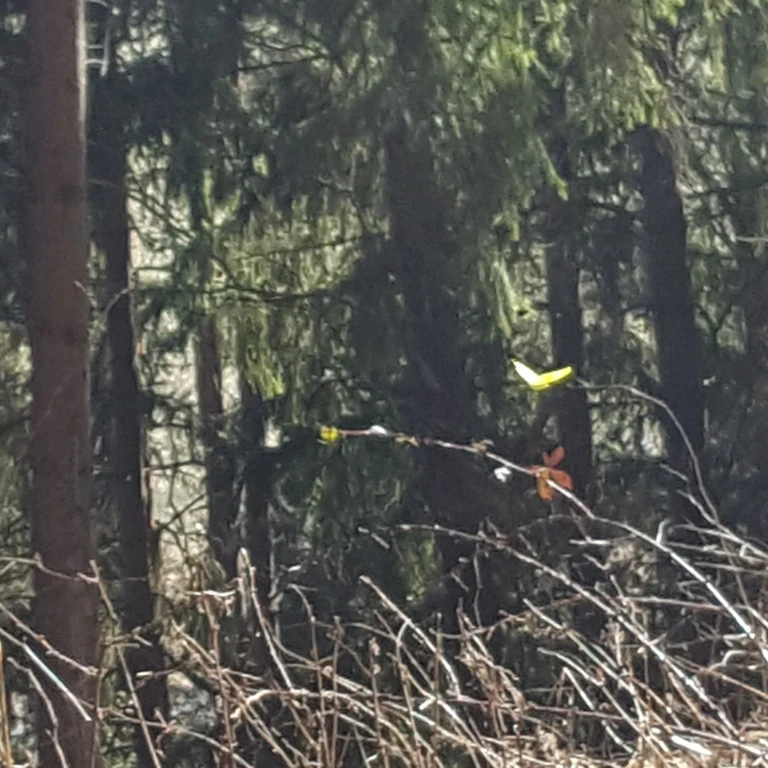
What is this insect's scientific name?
Gonepteryx rhamni
